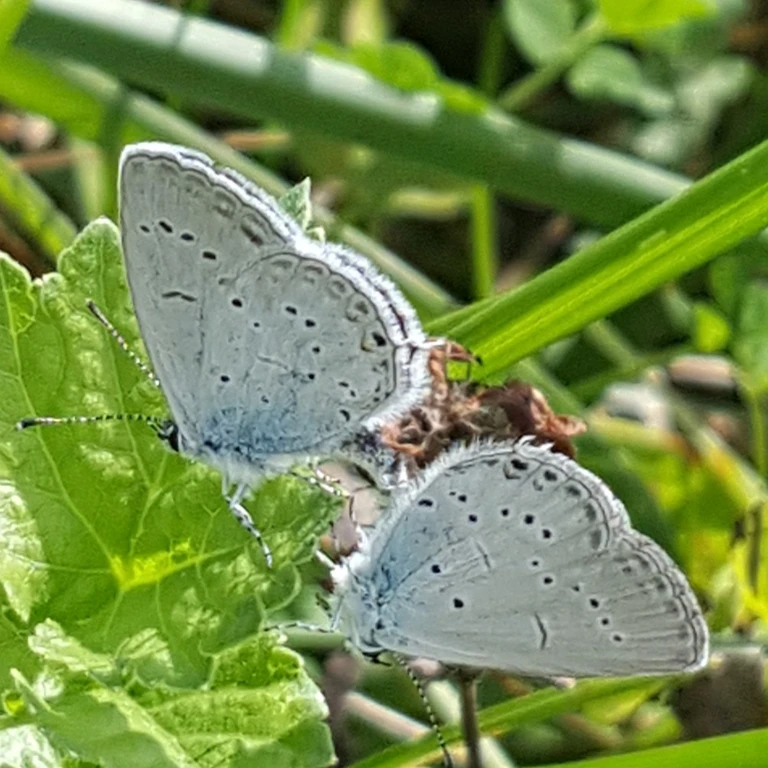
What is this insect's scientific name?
Cupido decolorata (also Elkalyce decolorata)
